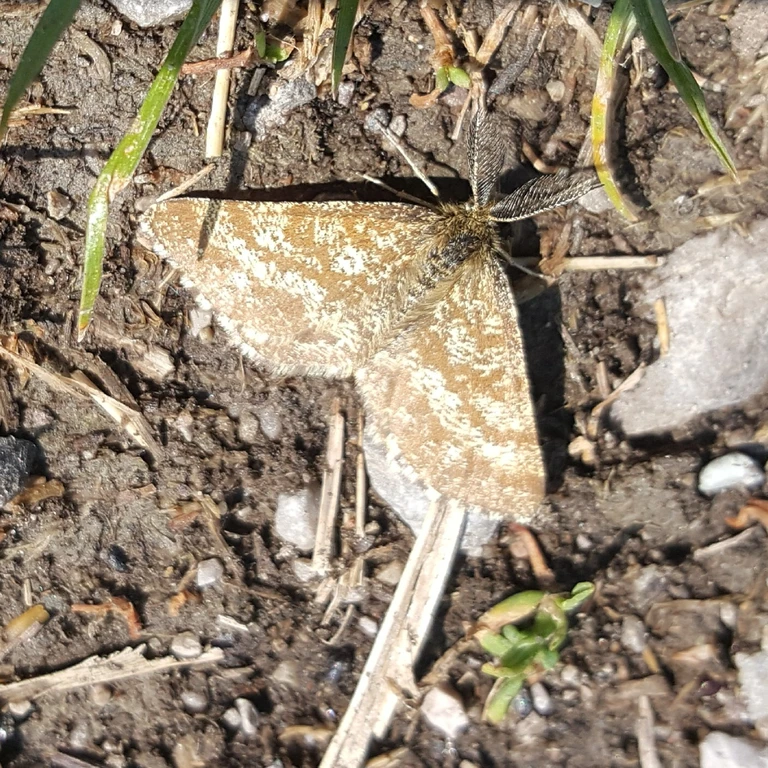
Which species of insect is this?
Ematurga atomaria
